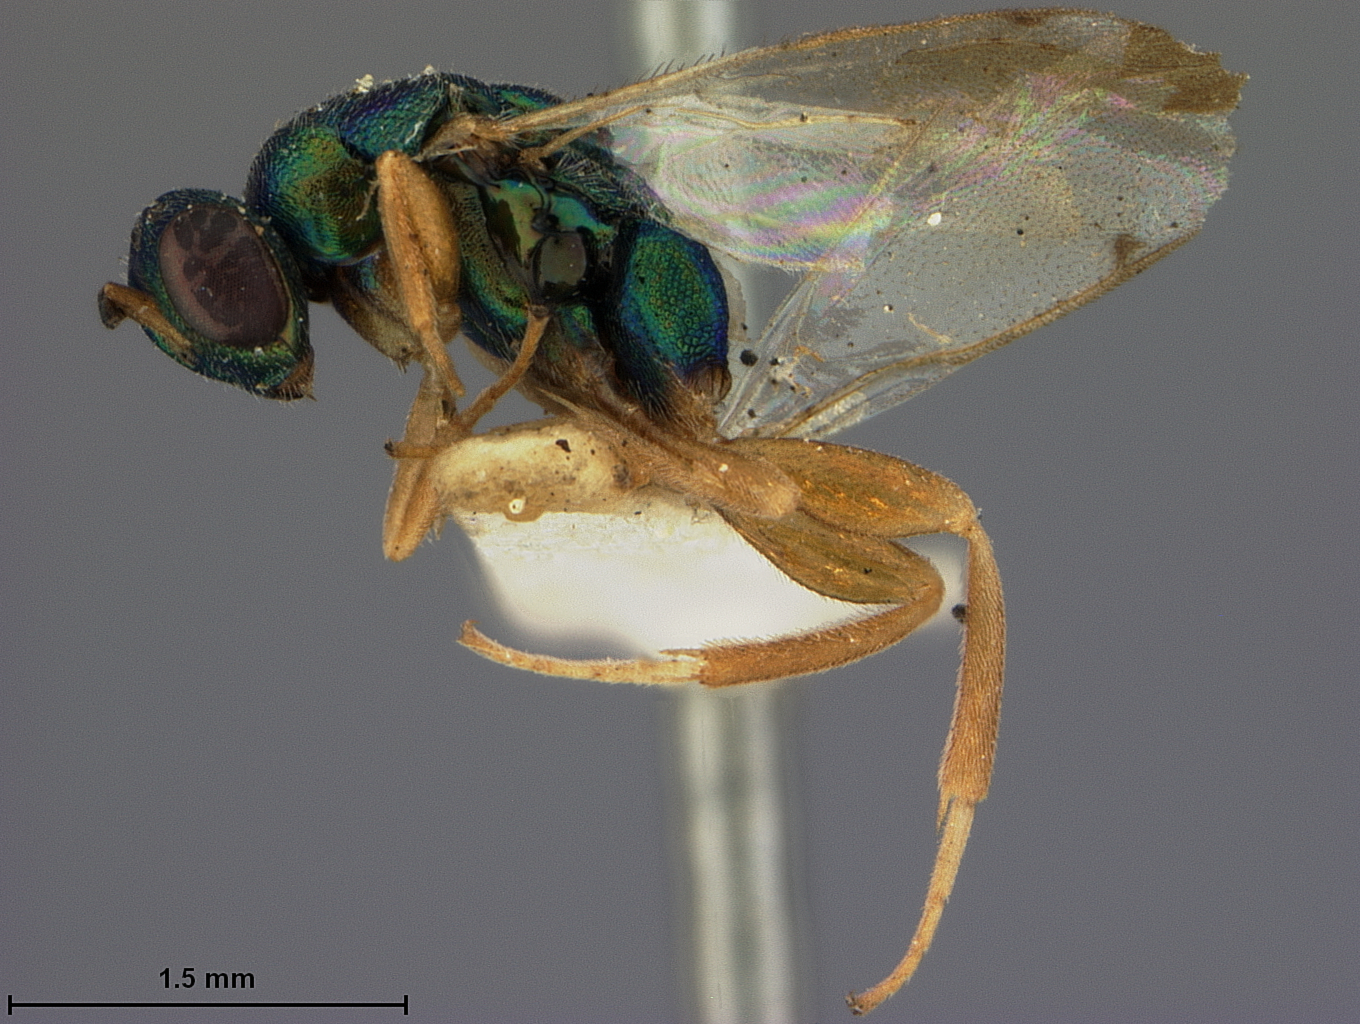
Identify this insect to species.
Callimome virentis
